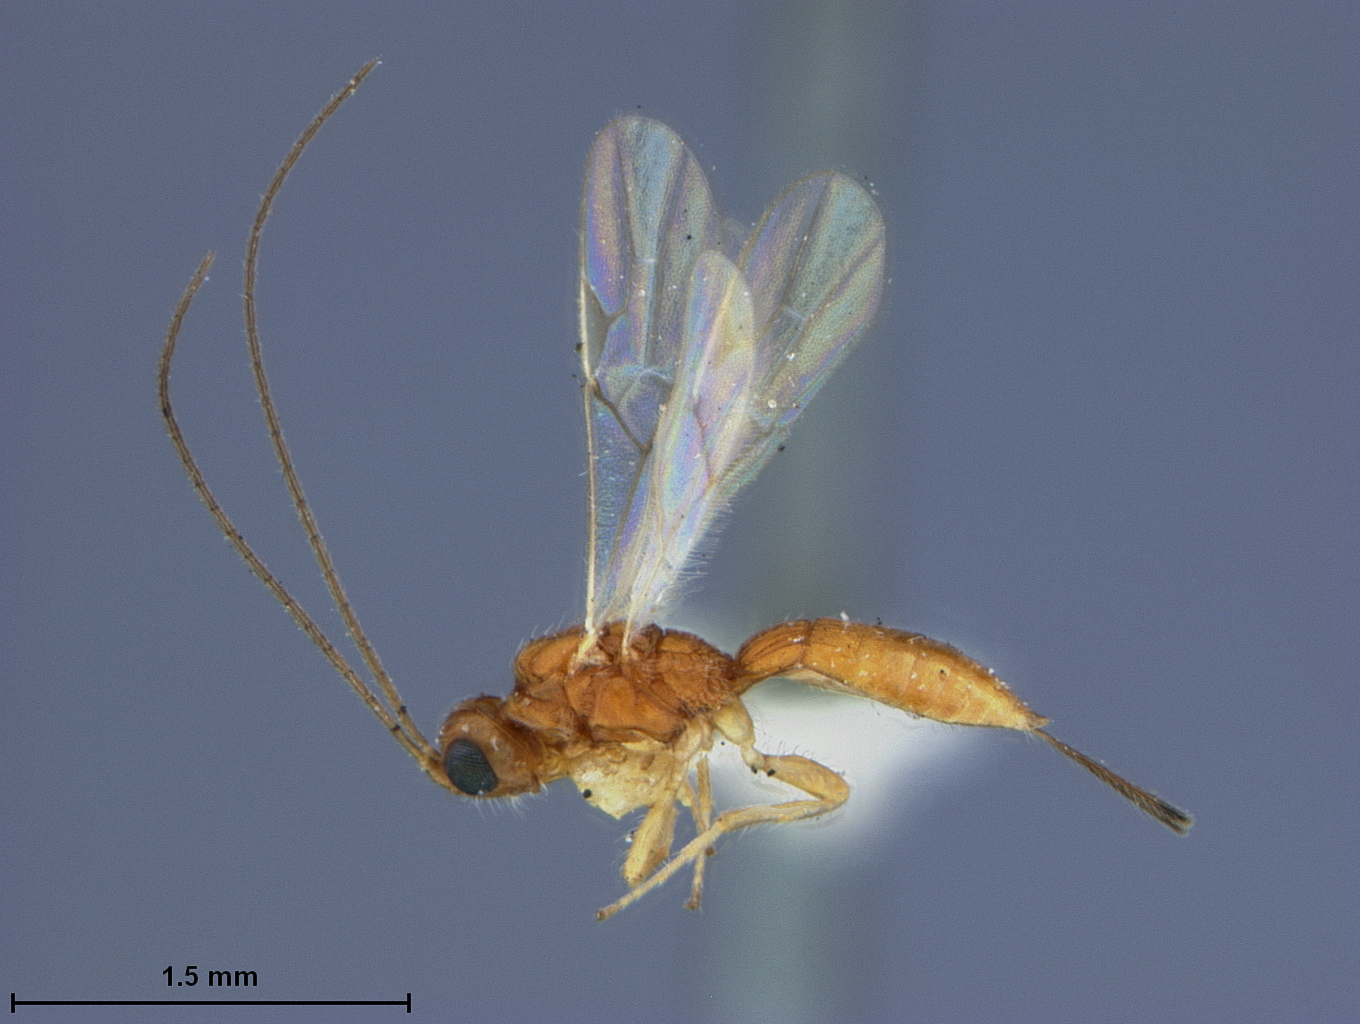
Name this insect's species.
Caenophanes melleus
